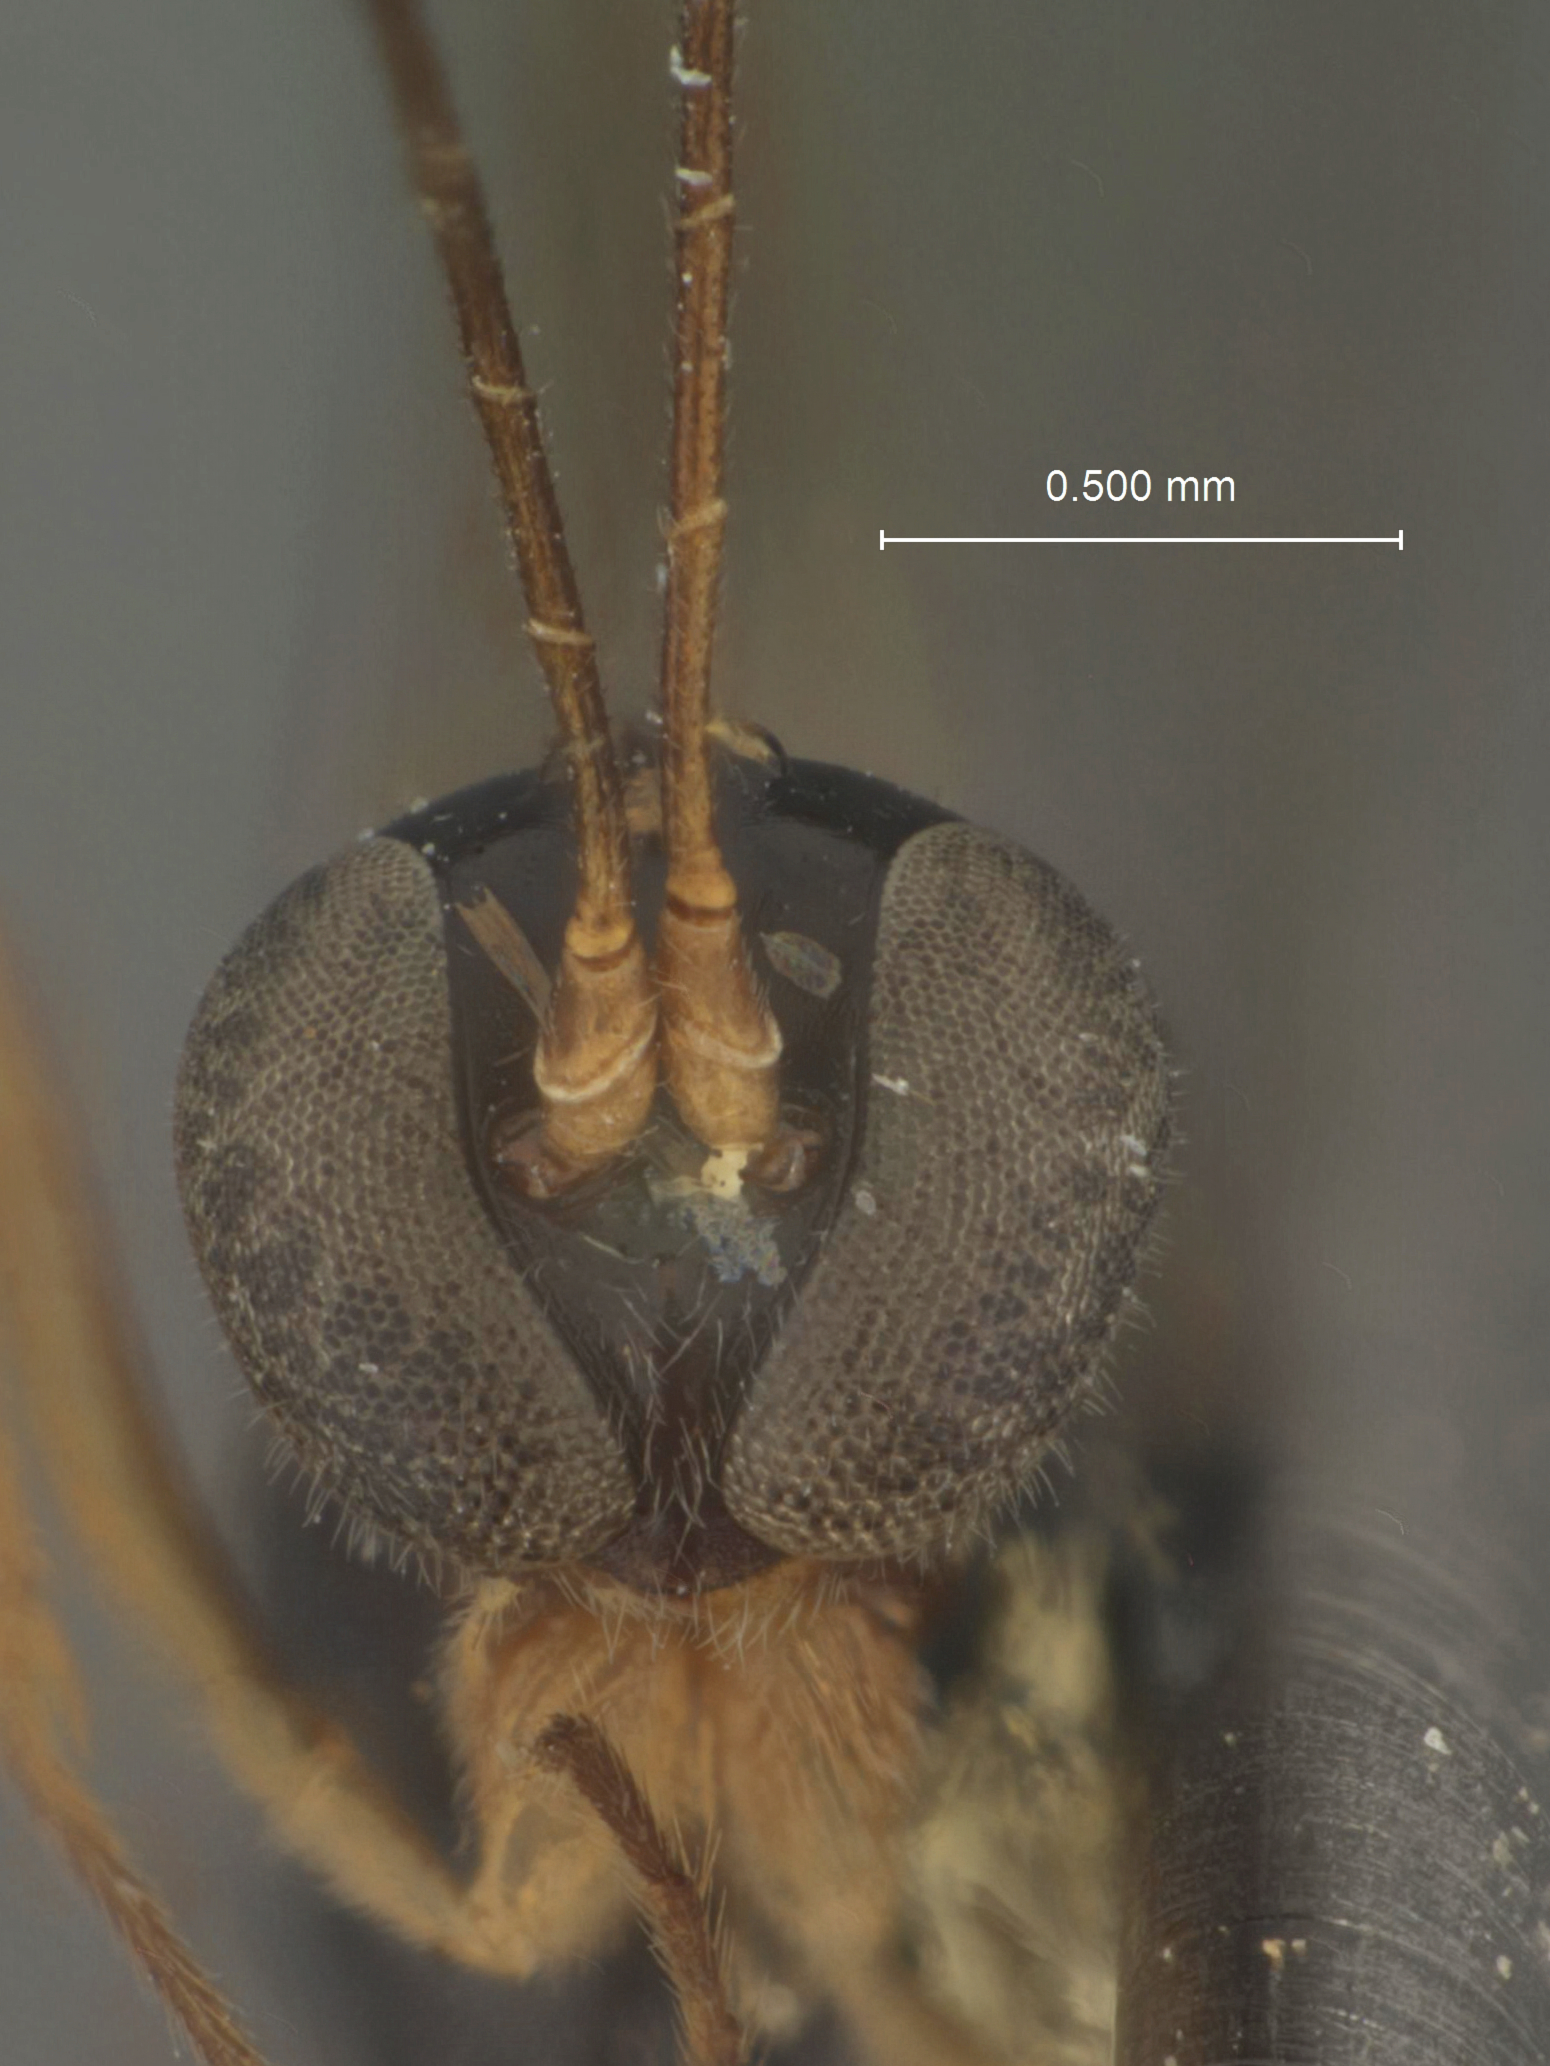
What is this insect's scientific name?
Klutiana erugata
